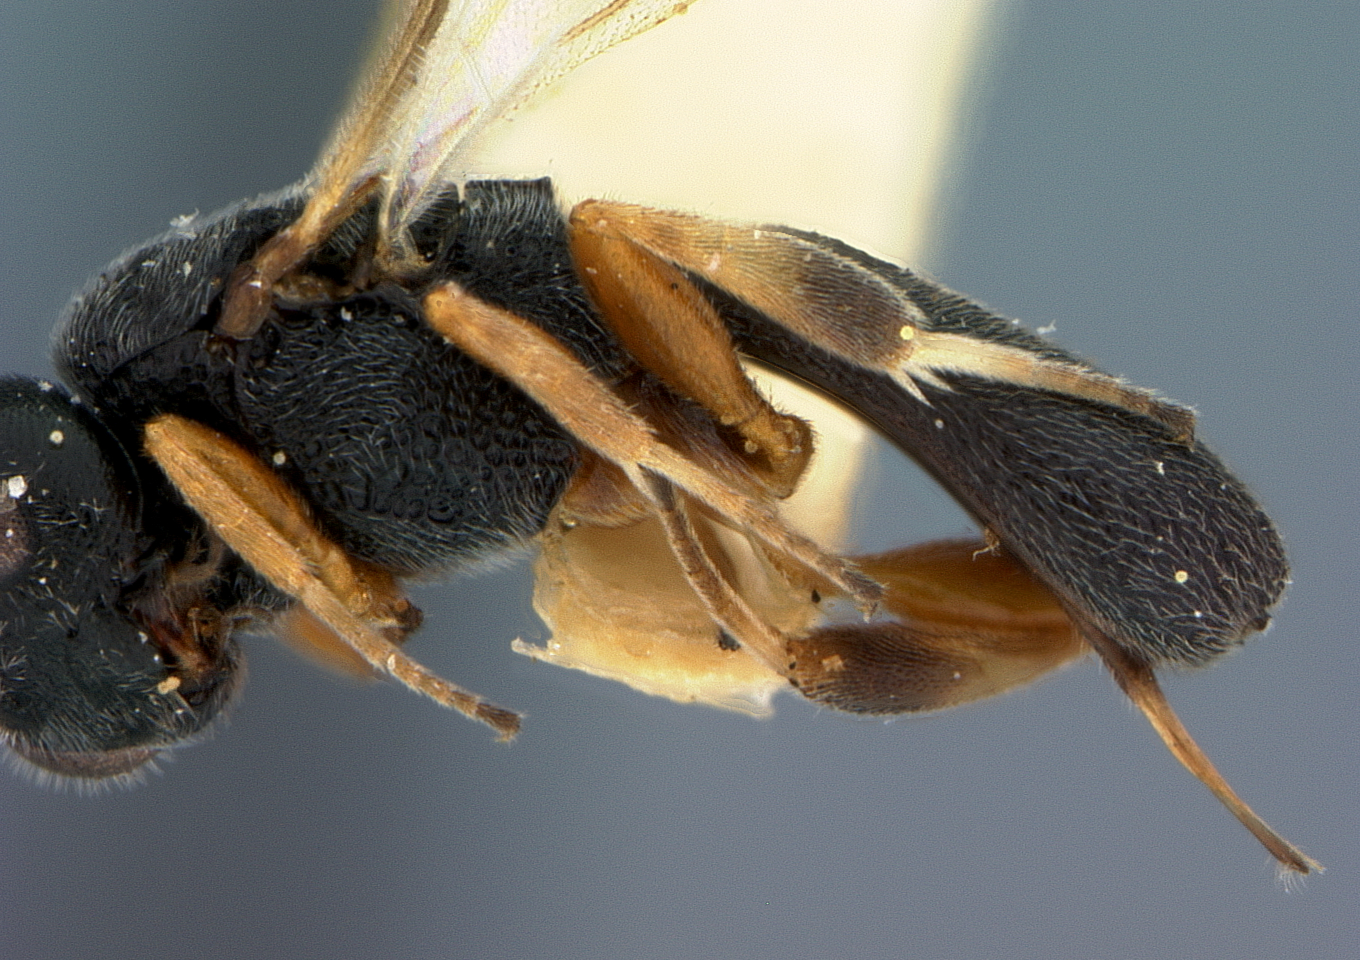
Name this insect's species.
Chelonus brevicornis
